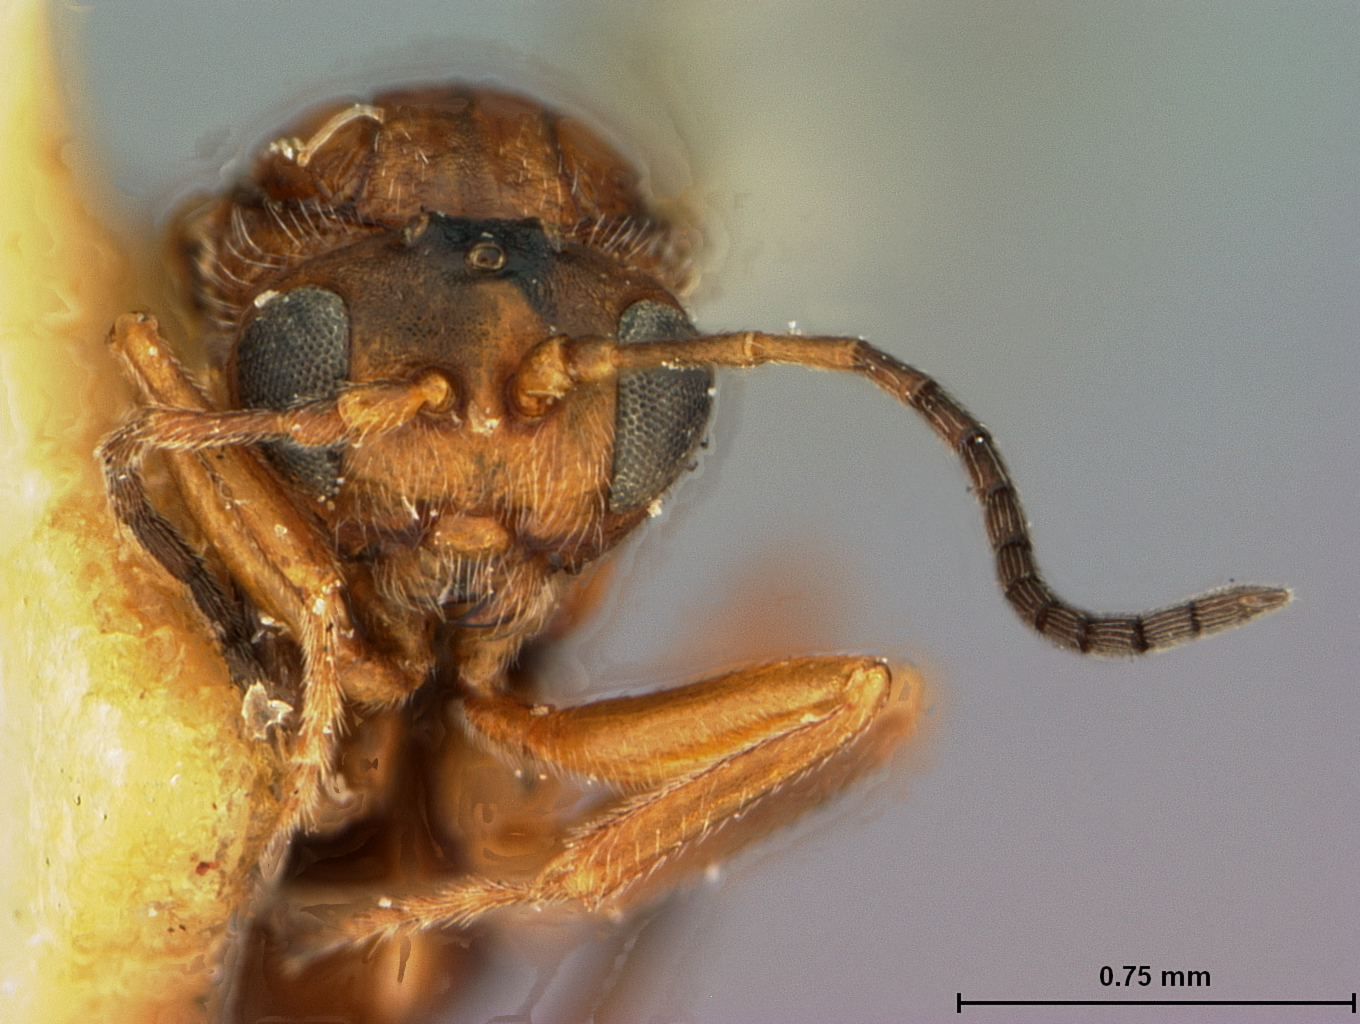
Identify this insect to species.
Andricus infuscatus
